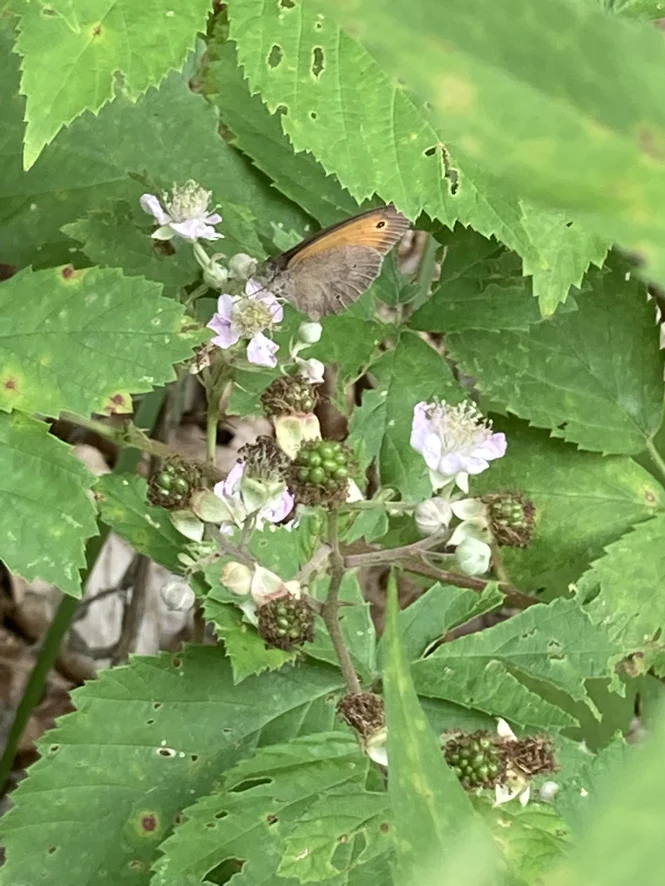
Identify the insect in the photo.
Maniola jurtina
